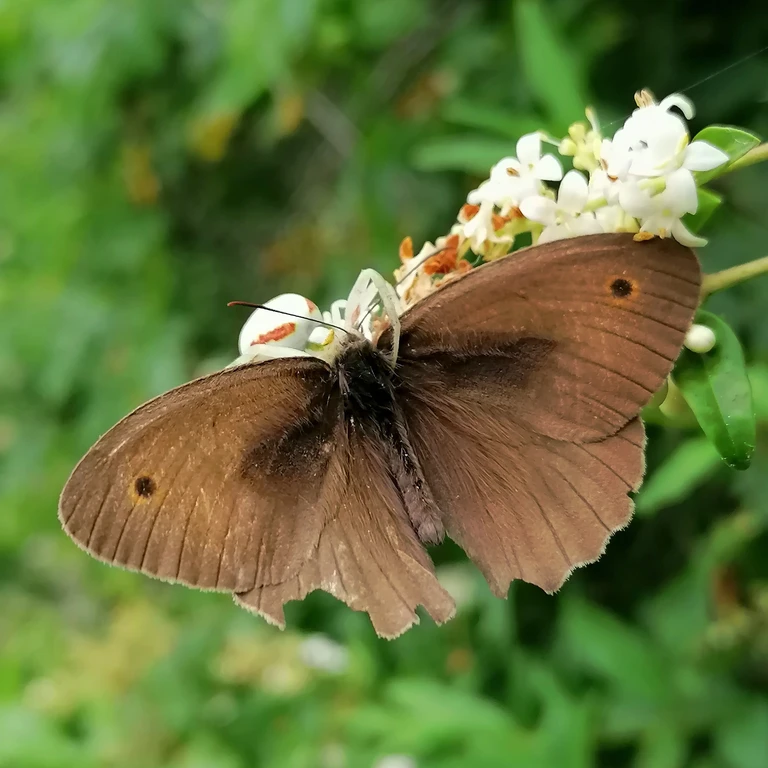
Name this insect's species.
Maniola jurtina
